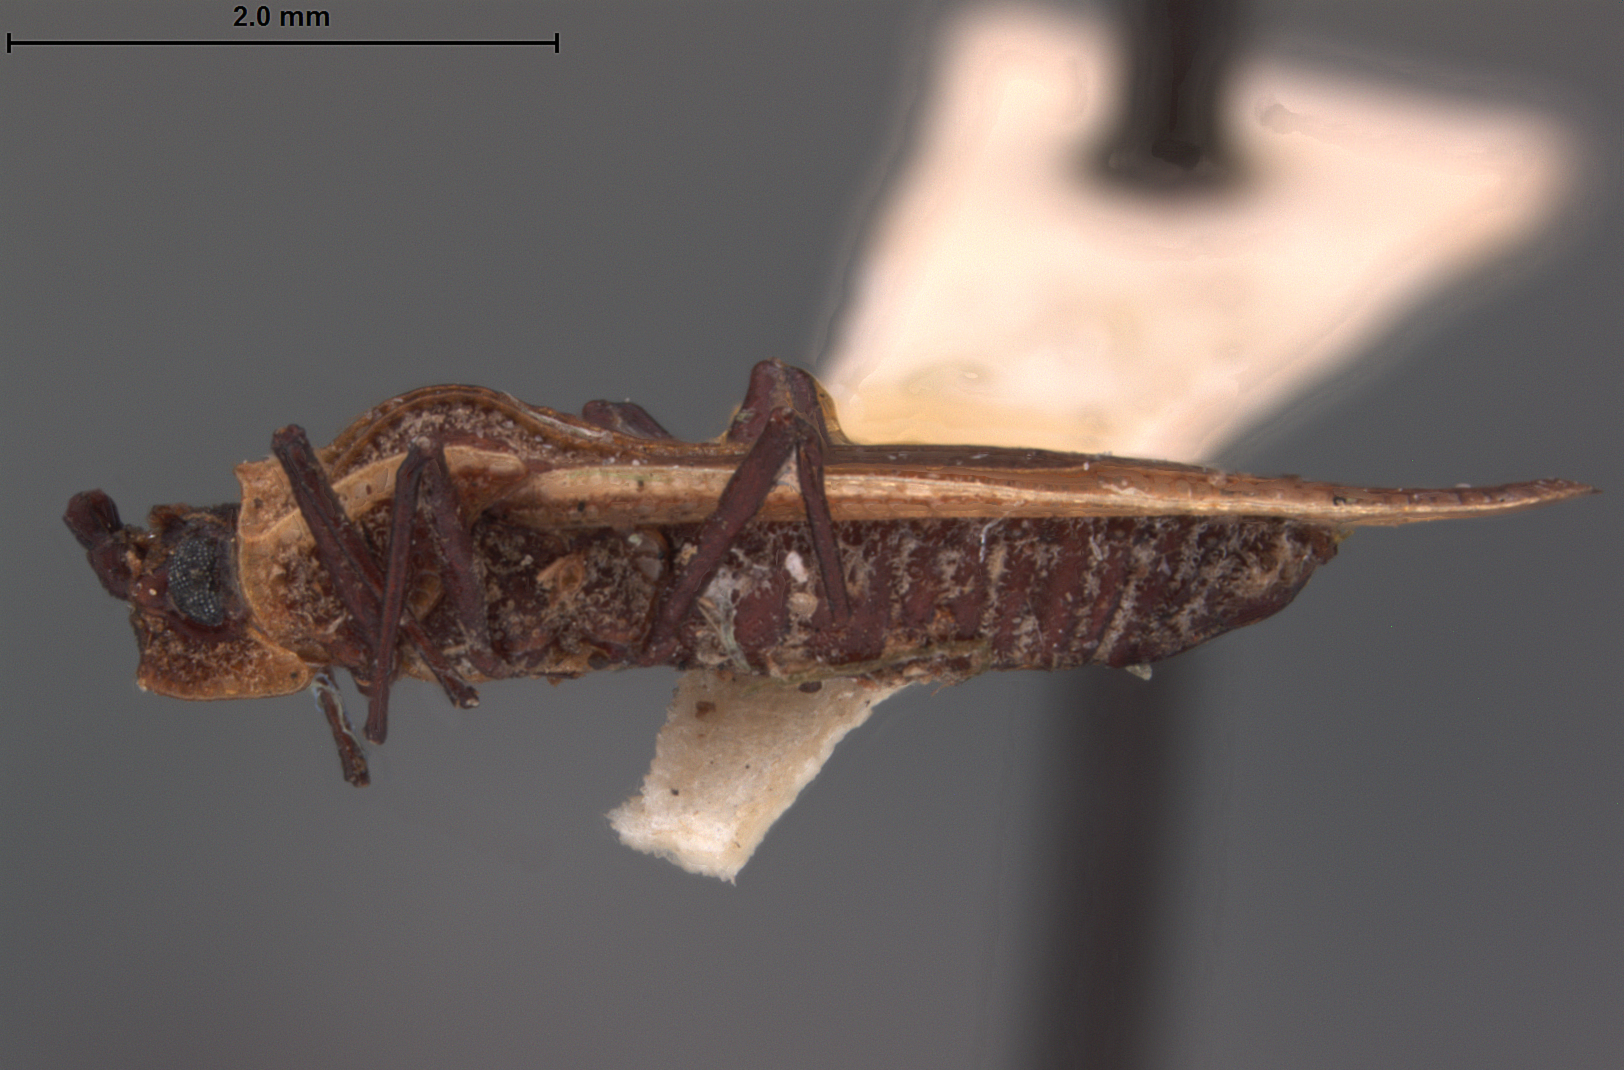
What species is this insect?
Teleonemia absimilis
